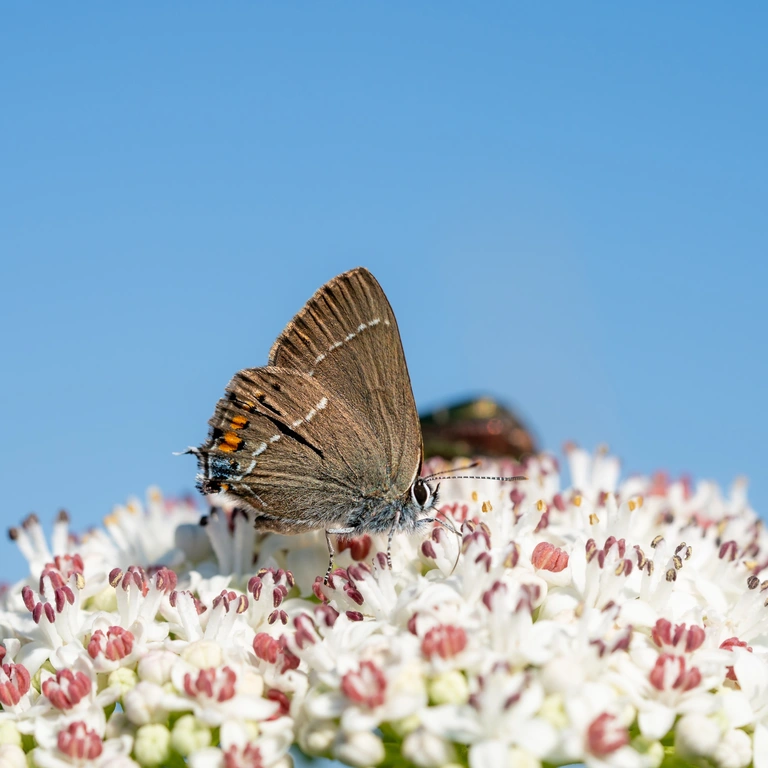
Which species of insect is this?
Satyrium spini (also Tuttiola spini)
